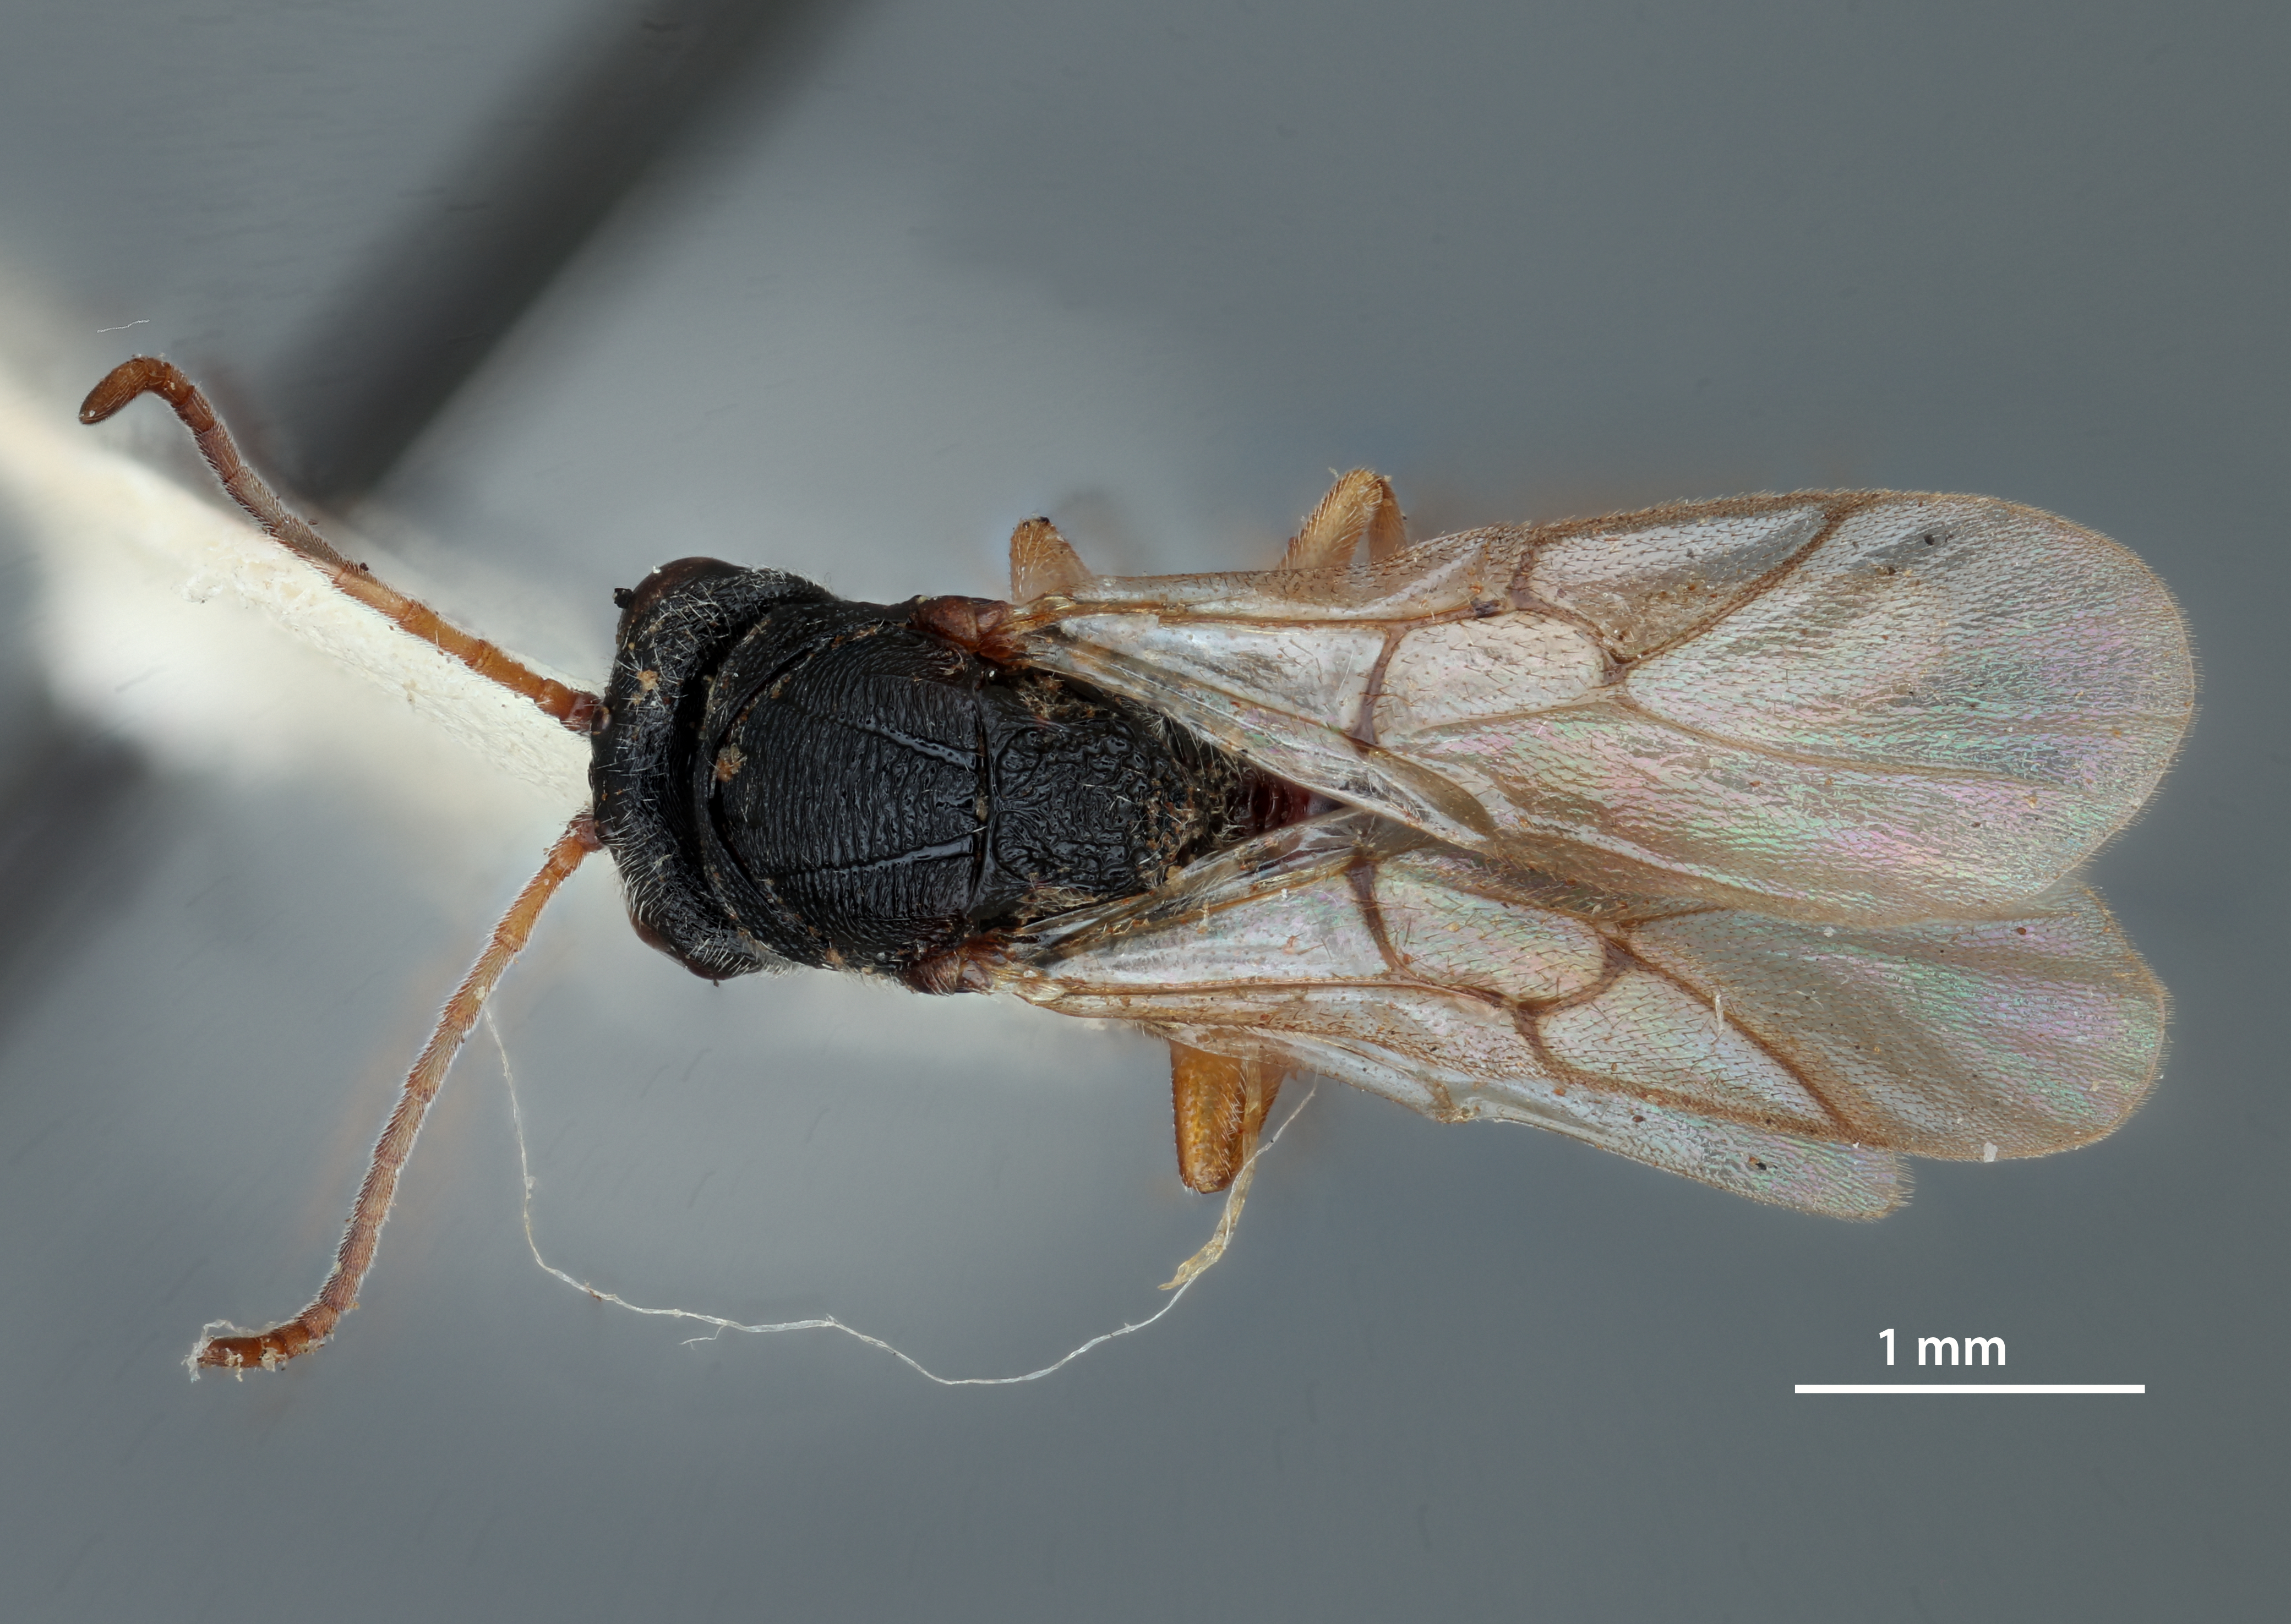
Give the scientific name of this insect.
Euceroptres maritimus
